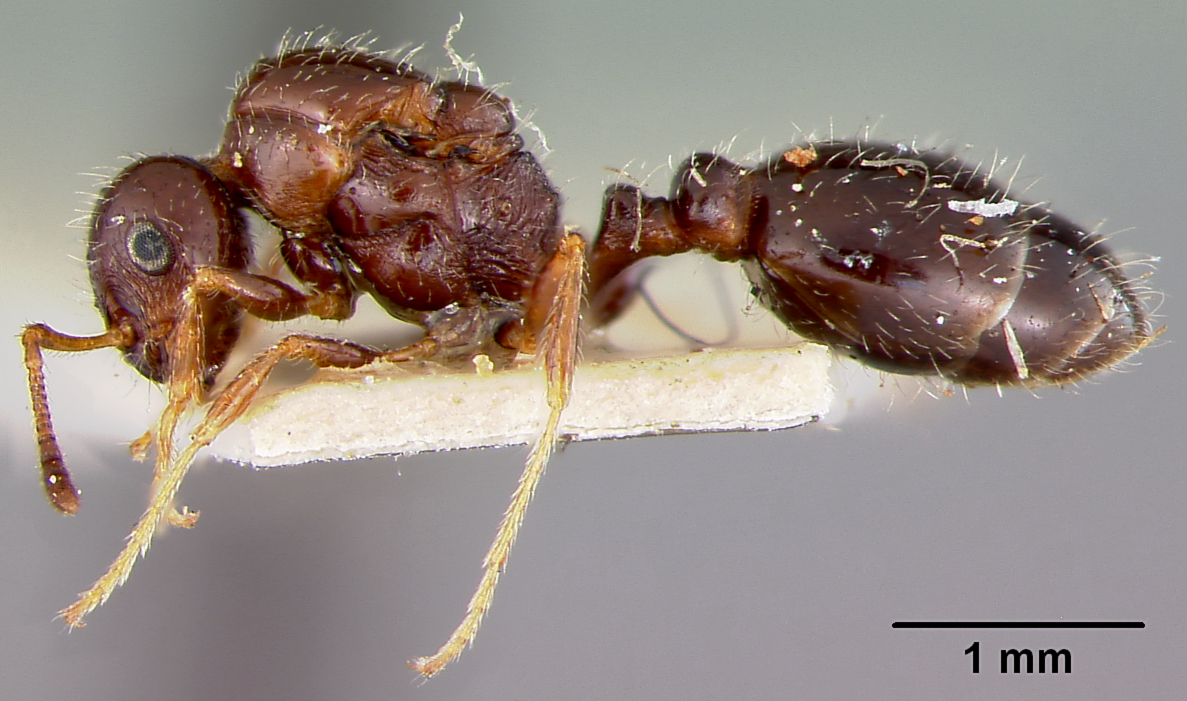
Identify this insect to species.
Leptothorax manni
